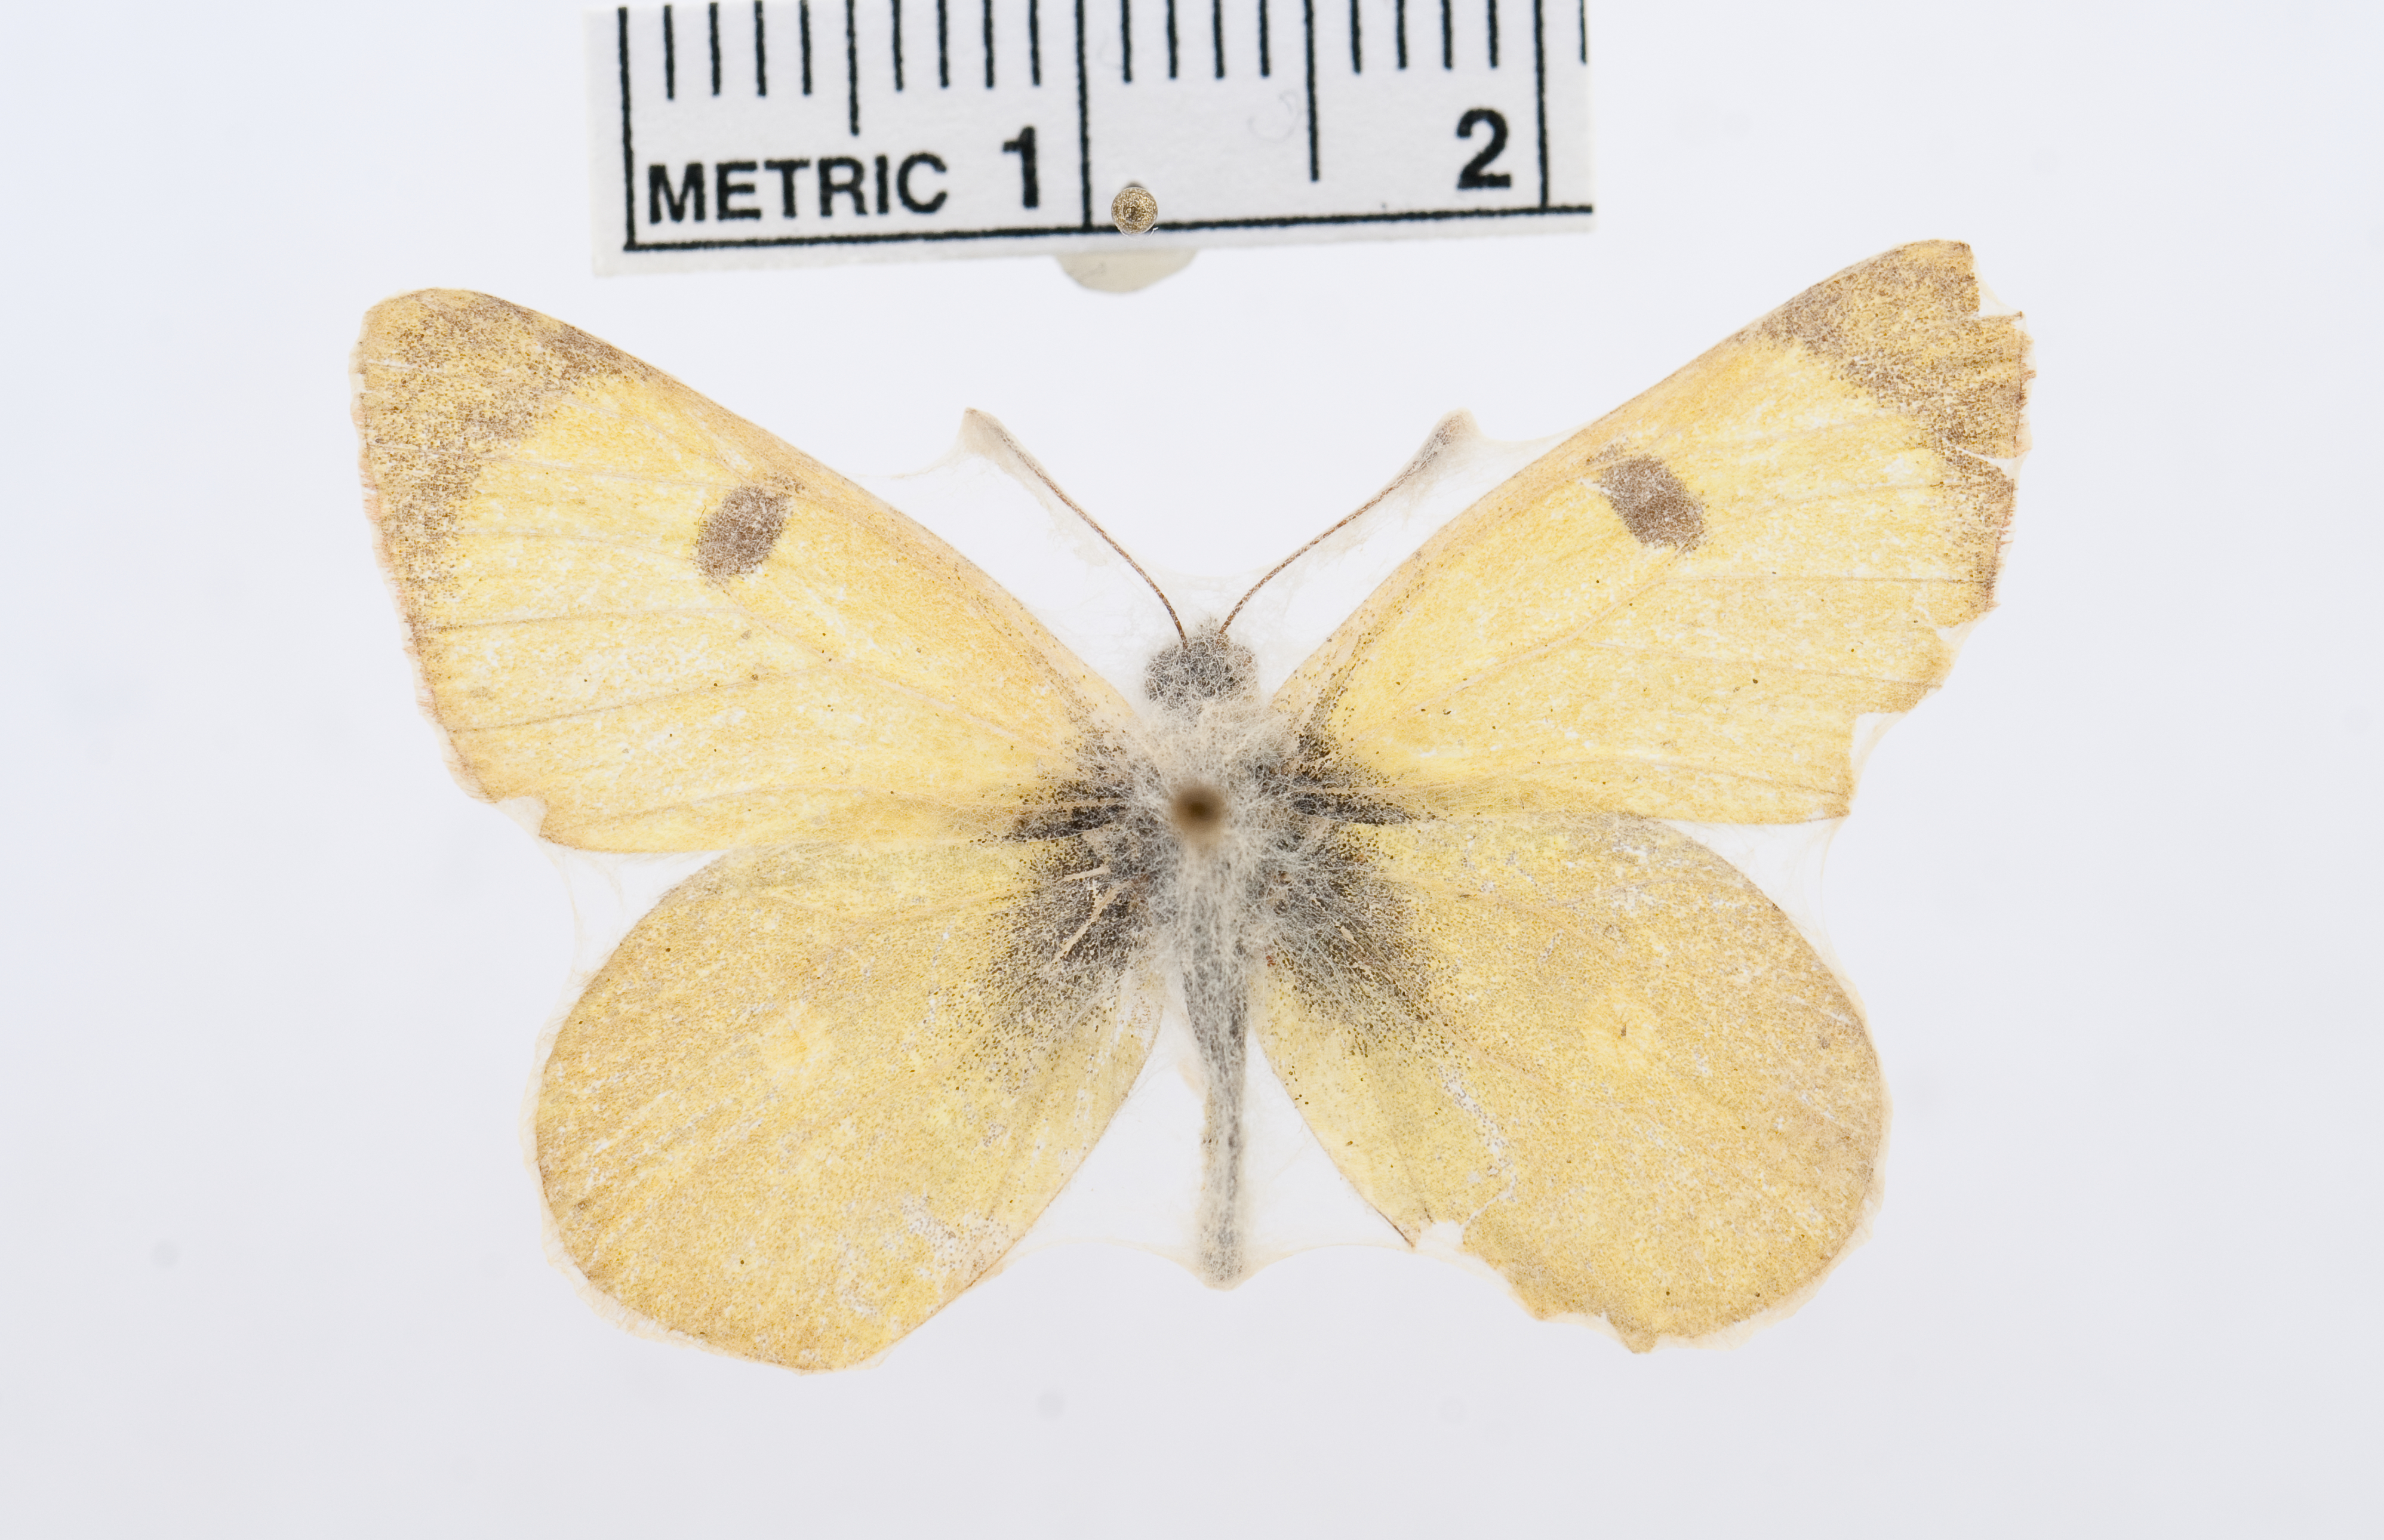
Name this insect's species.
Euchloe lessei
